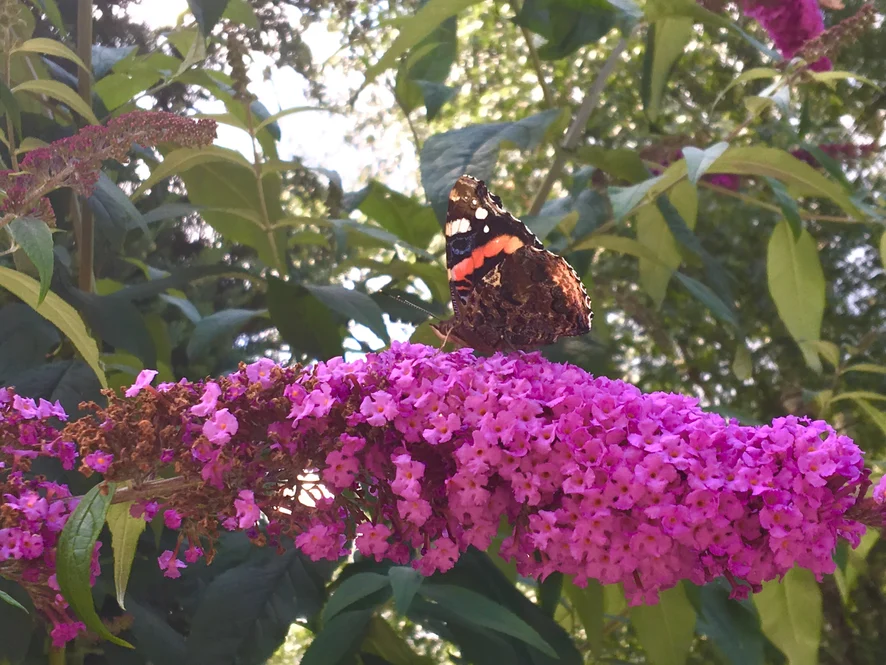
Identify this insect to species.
Vanessa atalanta
